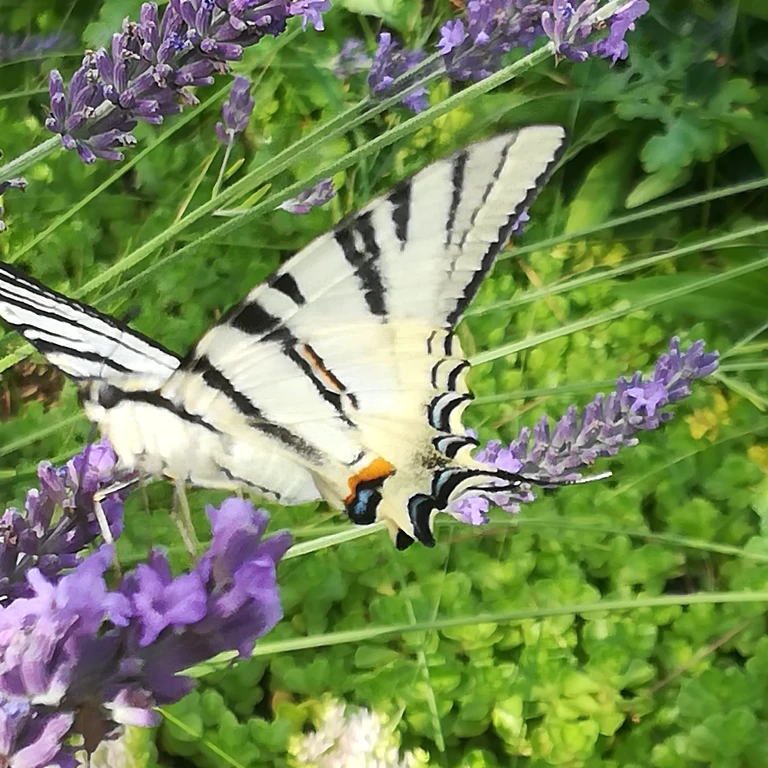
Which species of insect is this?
Iphiclides podalirius
